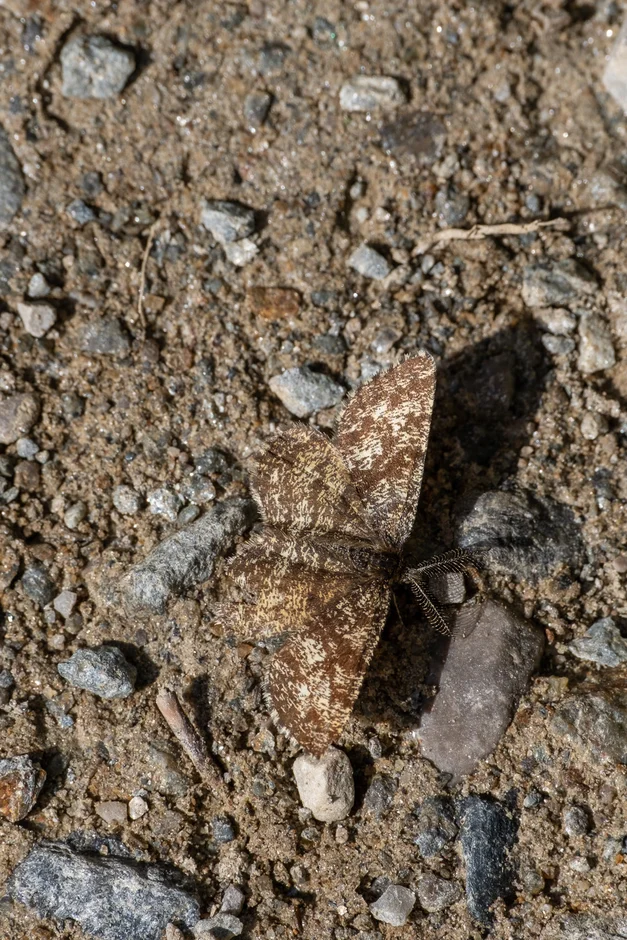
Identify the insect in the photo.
Ematurga atomaria
